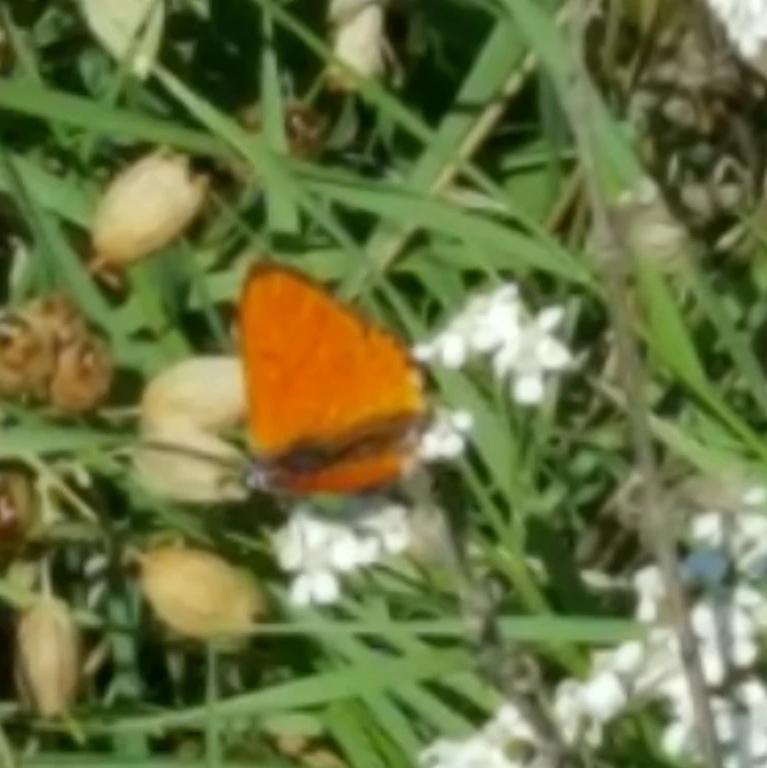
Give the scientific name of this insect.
Lycaena dispar
